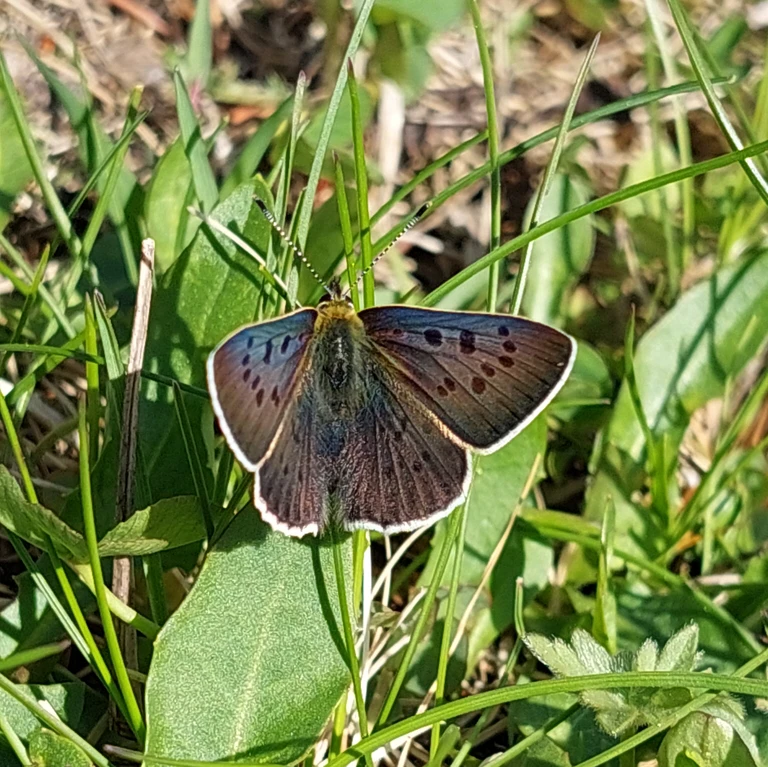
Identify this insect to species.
Lycaena tityrus (also Loweia tityrus)
